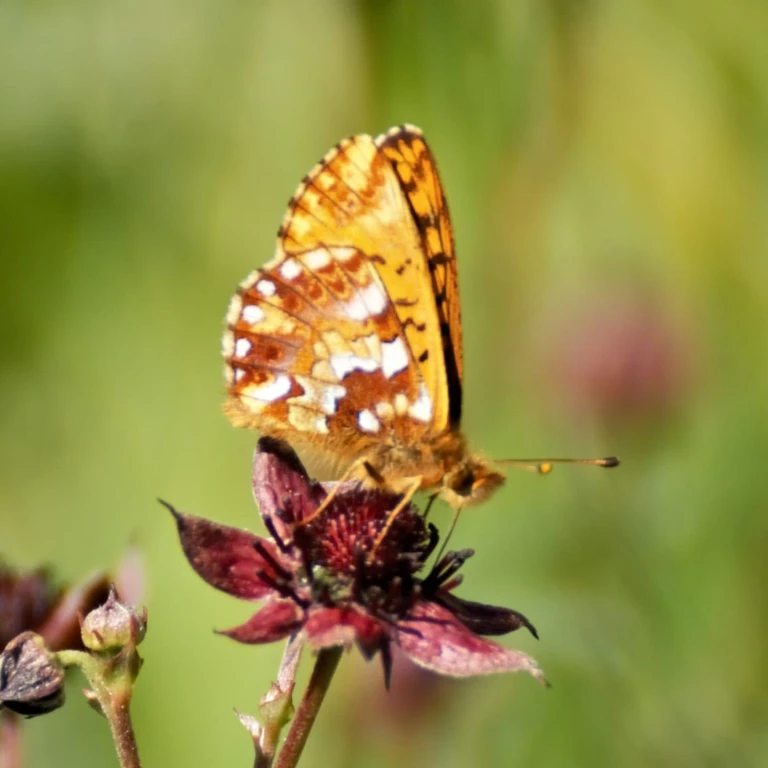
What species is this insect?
Boloria aquilonaris
